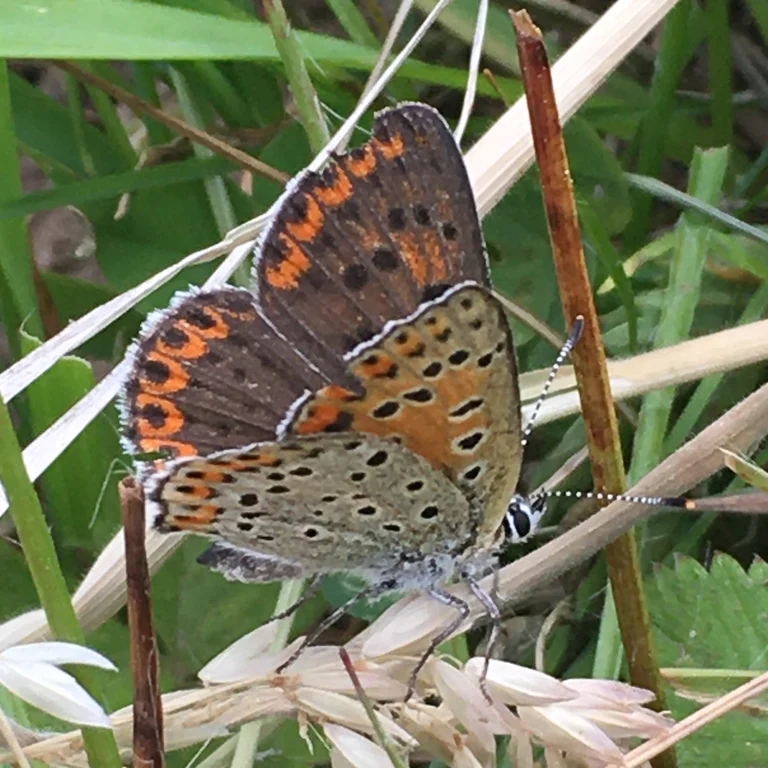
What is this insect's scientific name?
Lycaena tityrus (also Loweia tityrus)
